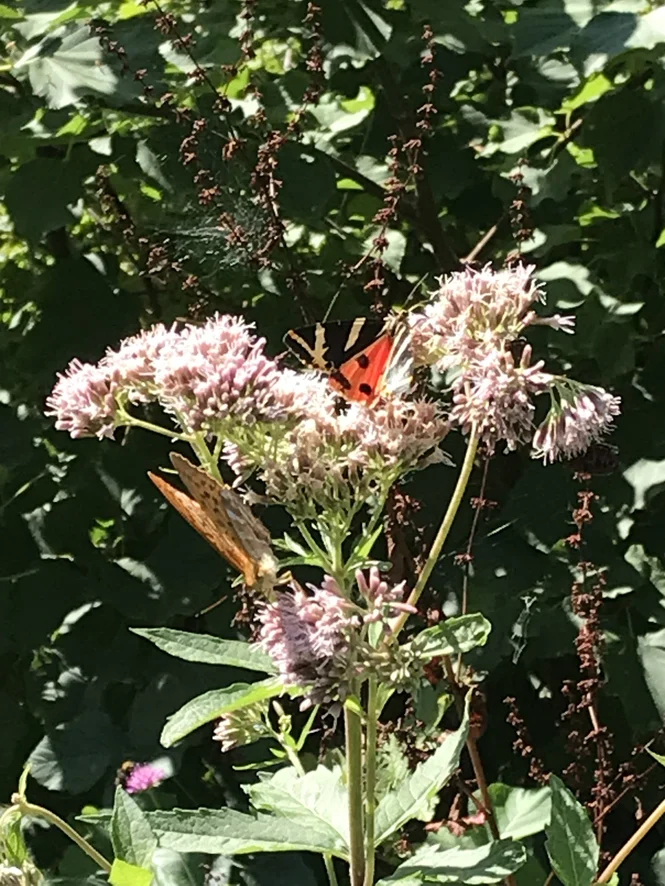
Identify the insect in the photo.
Euplagia quadripunctaria
